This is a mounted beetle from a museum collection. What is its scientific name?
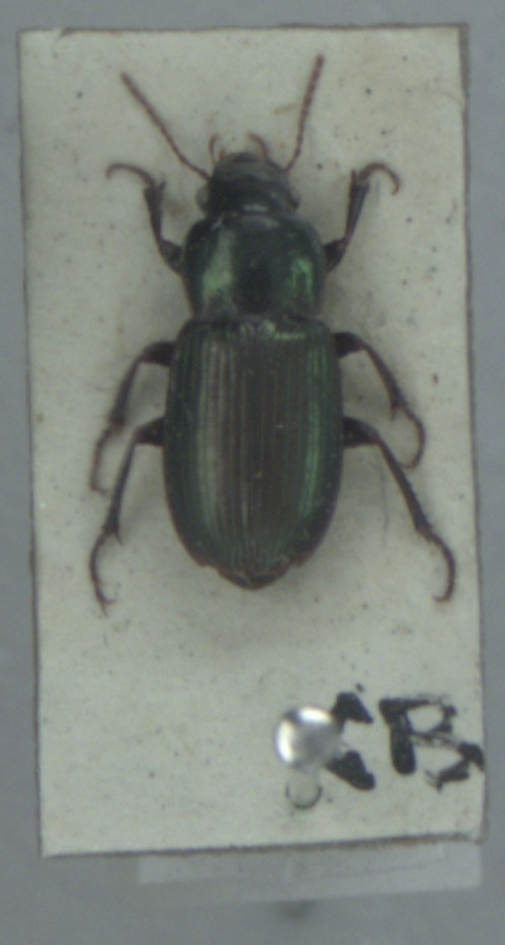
Harpalus affinis
